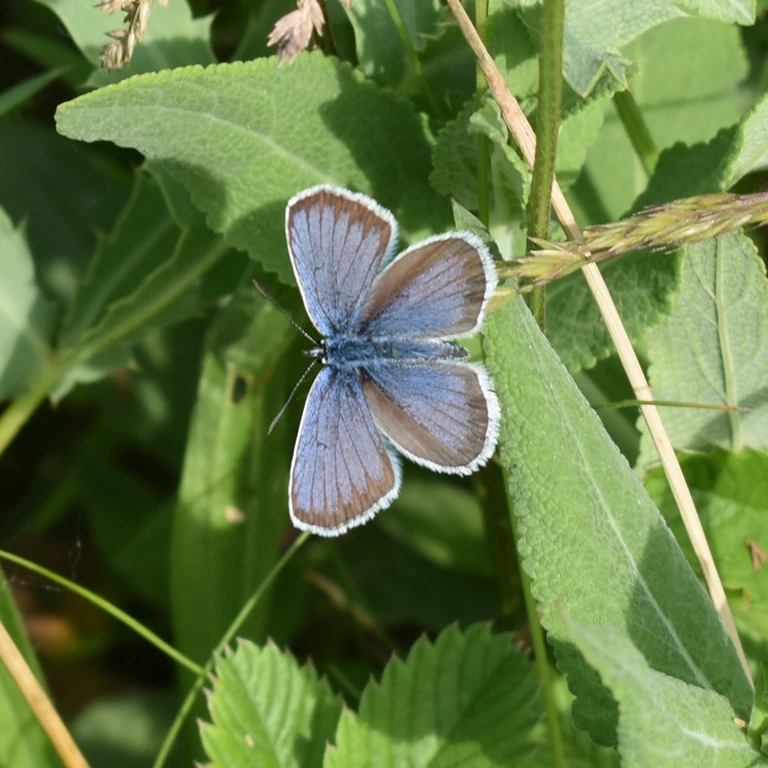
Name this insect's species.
Plebejus argus
